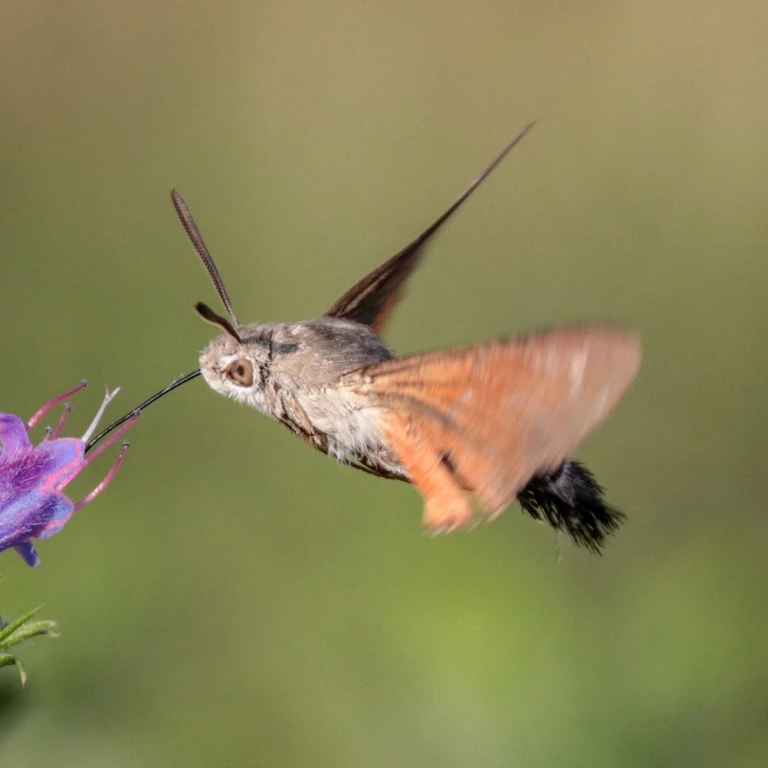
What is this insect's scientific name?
Macroglossum stellatarum
